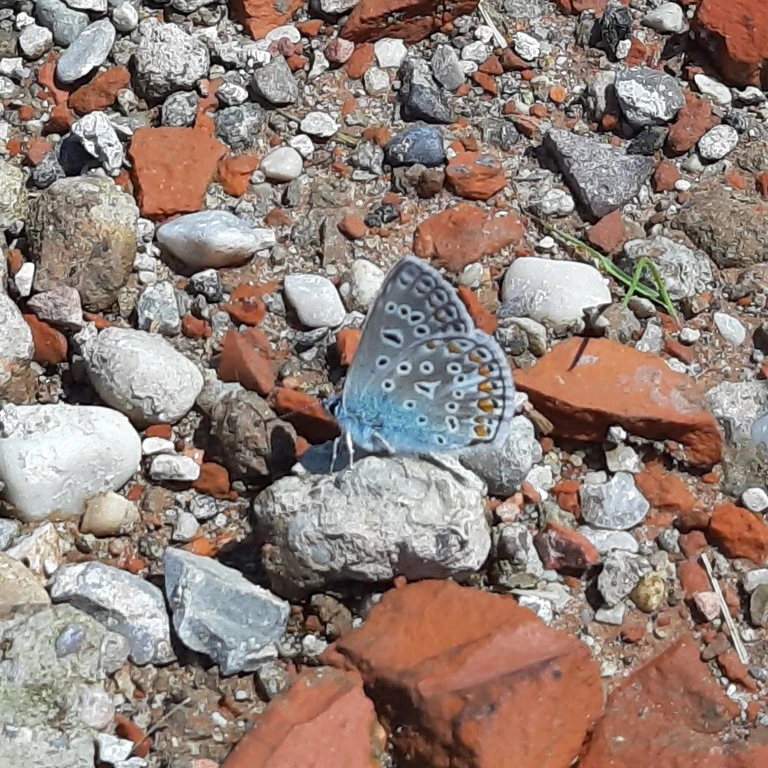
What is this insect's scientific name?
Polyommatus icarus
